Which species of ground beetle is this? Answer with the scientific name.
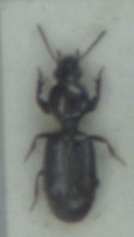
Dyschirius salinus
